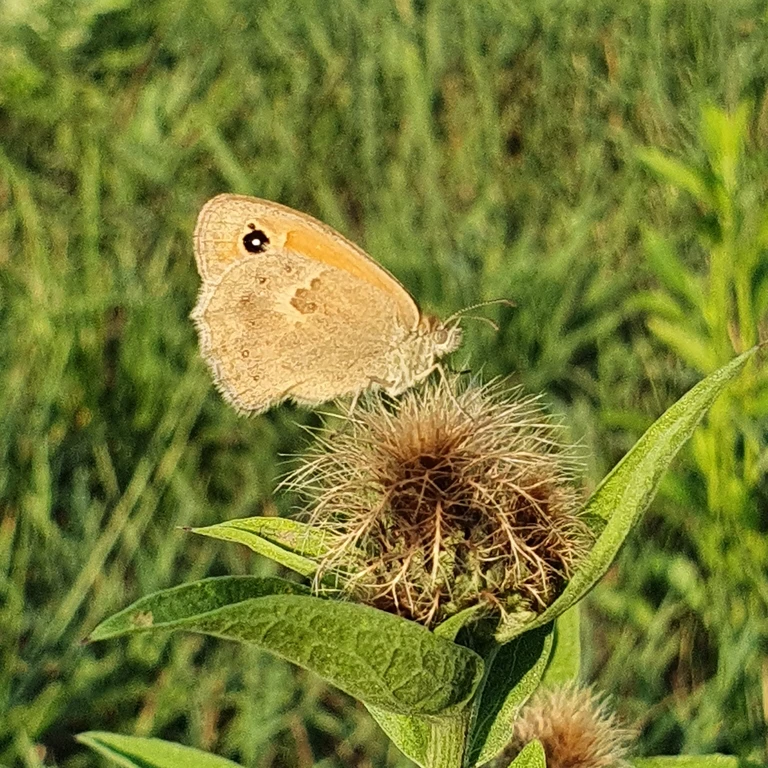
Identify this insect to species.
Coenonympha pamphilus
